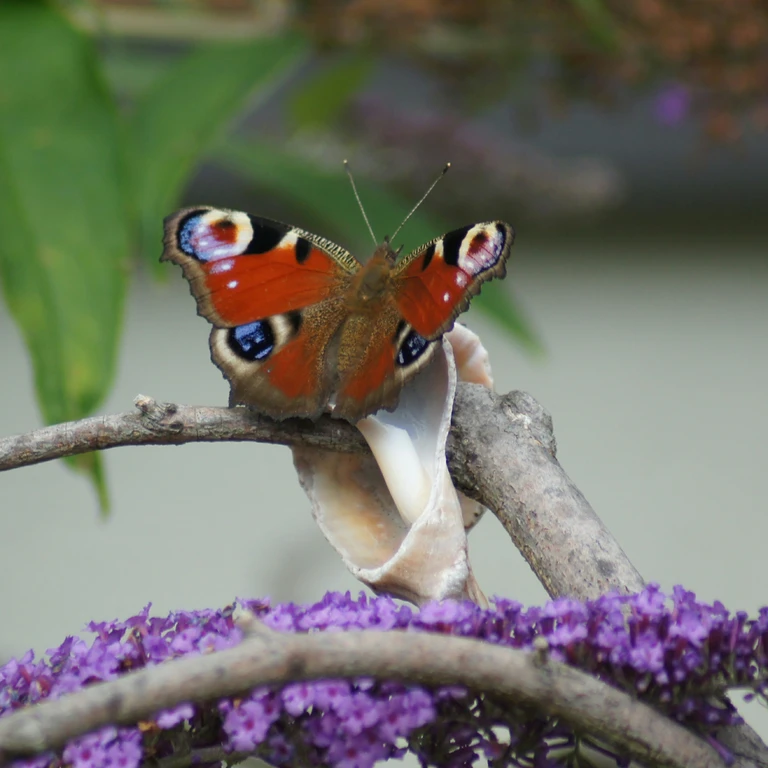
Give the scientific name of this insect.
Aglais io
